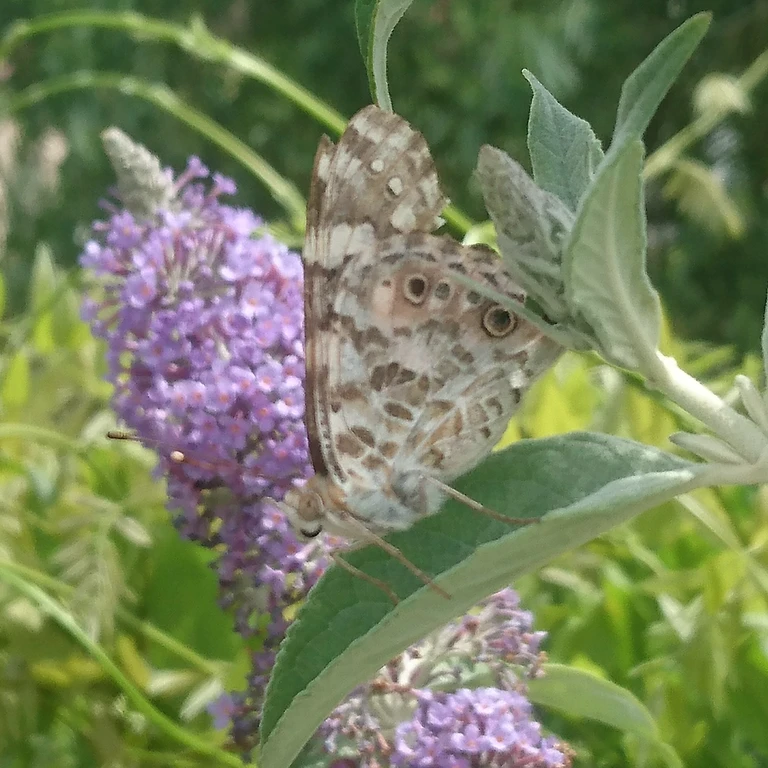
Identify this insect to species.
Vanessa cardui
